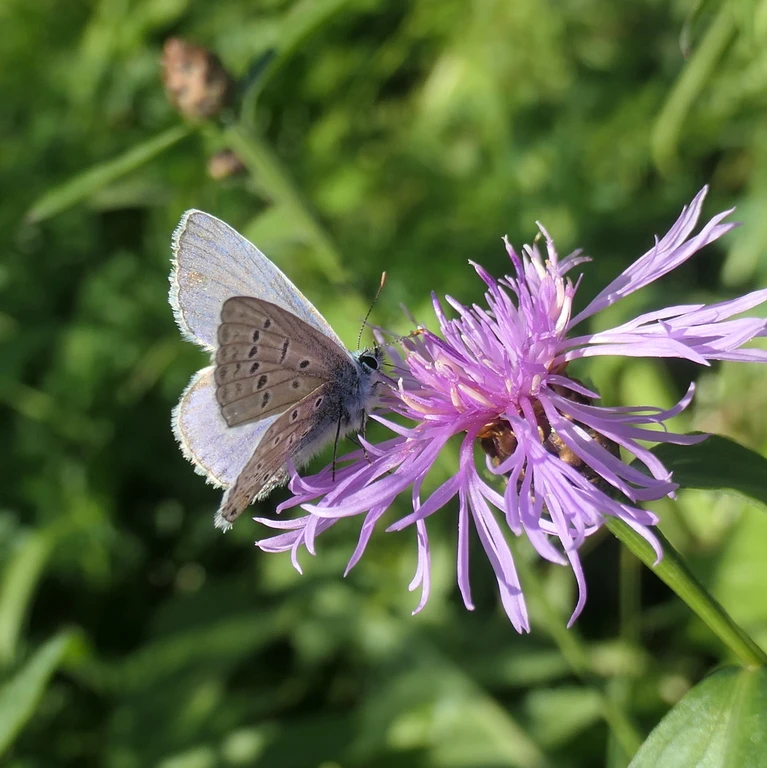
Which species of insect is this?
Polyommatus icarus
